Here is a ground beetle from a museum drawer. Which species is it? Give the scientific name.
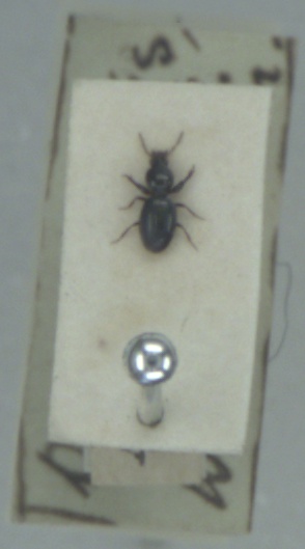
Dyschirius globosus
